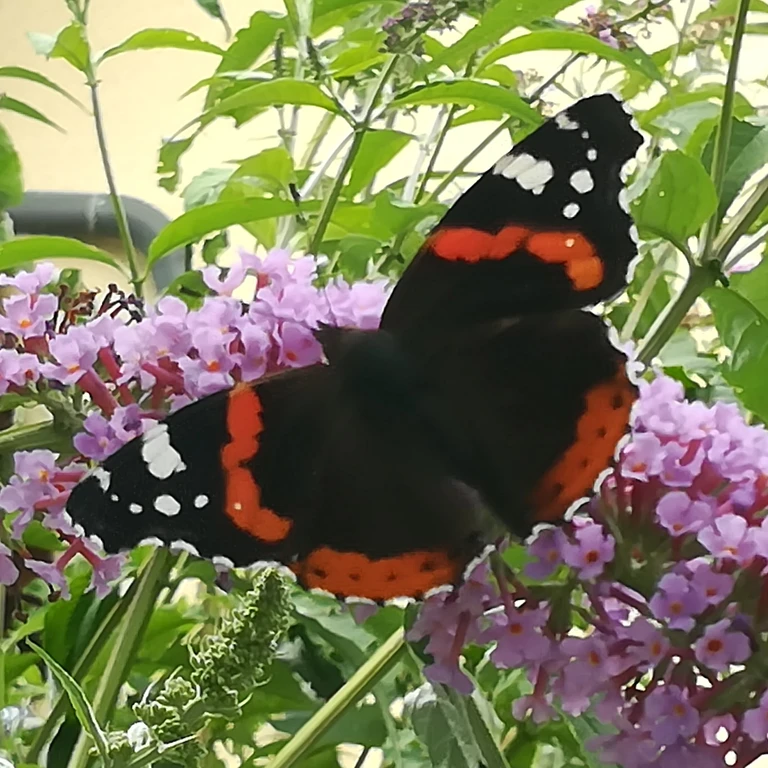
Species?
Vanessa atalanta
